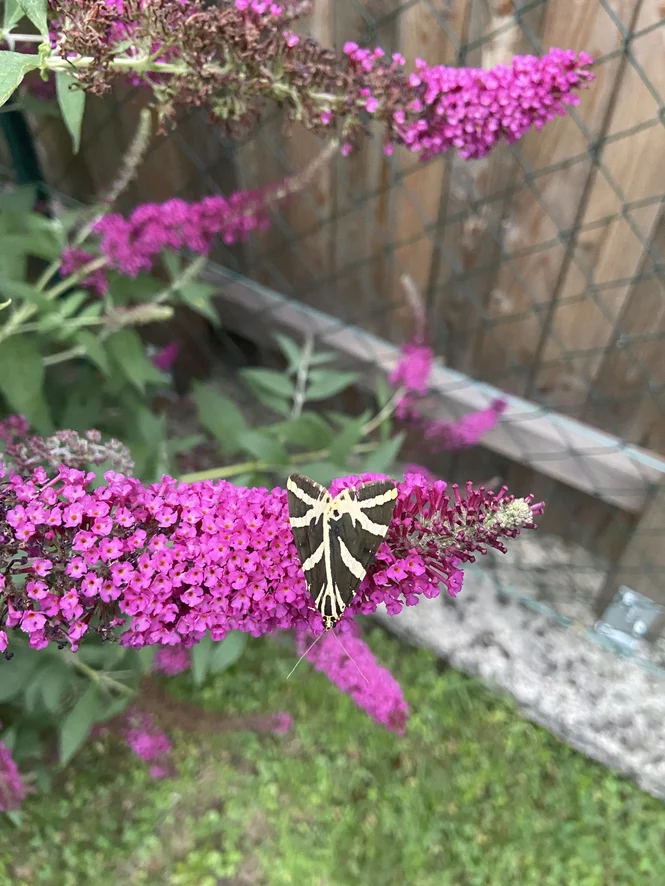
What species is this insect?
Euplagia quadripunctaria
